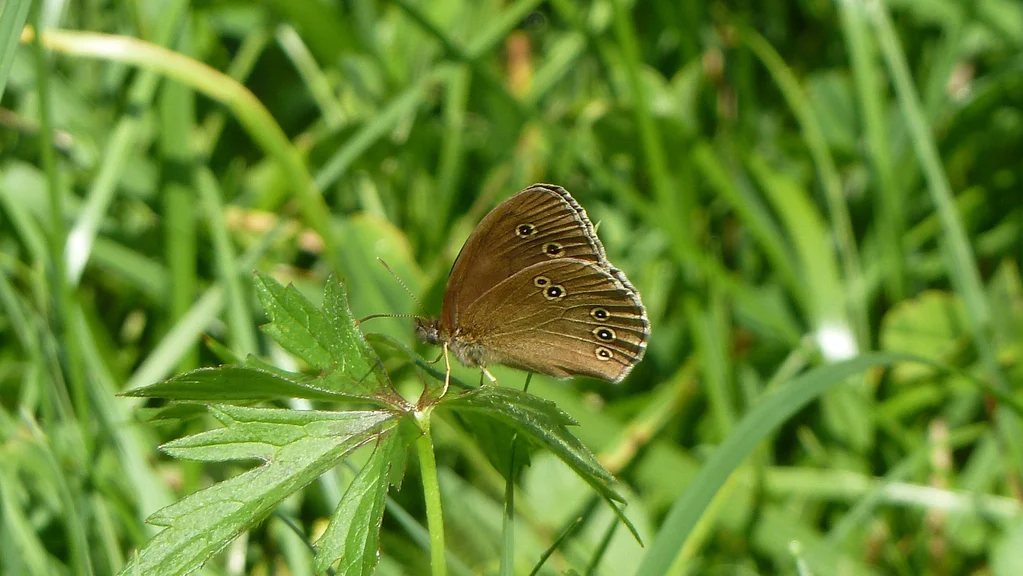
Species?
Aphantopus hyperantus
